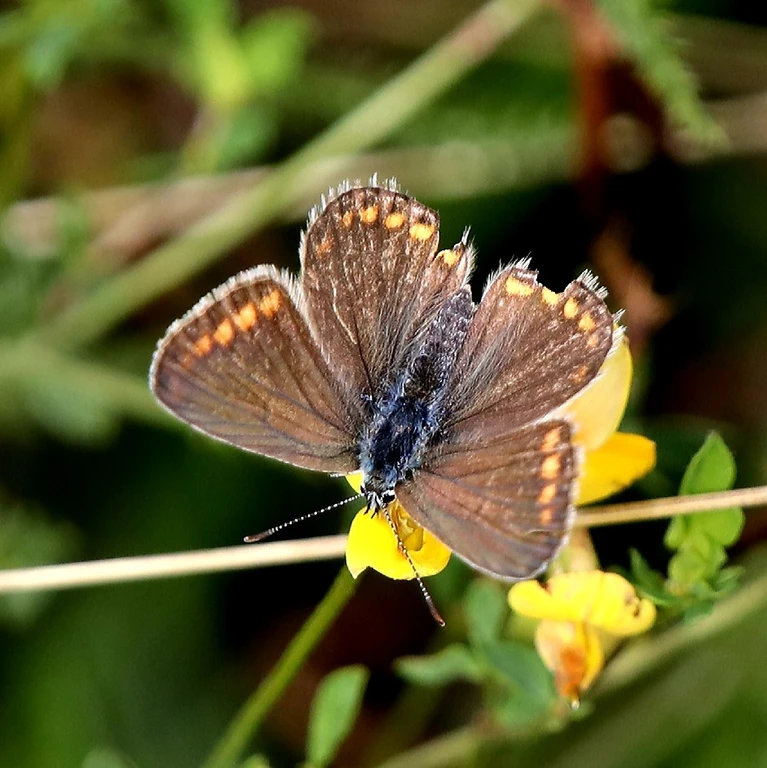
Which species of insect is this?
Polyommatus icarus
